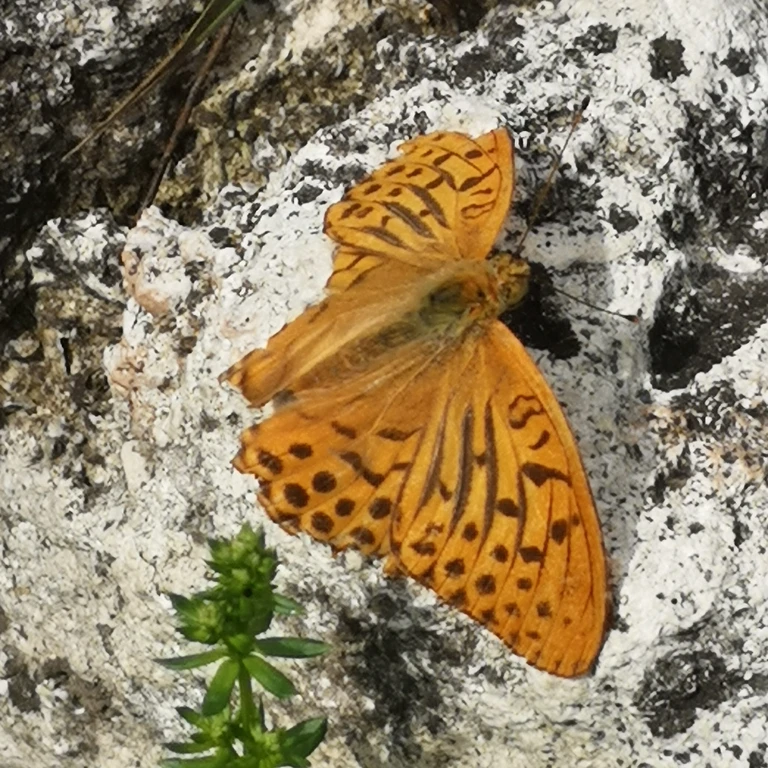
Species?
Argynnis paphia
